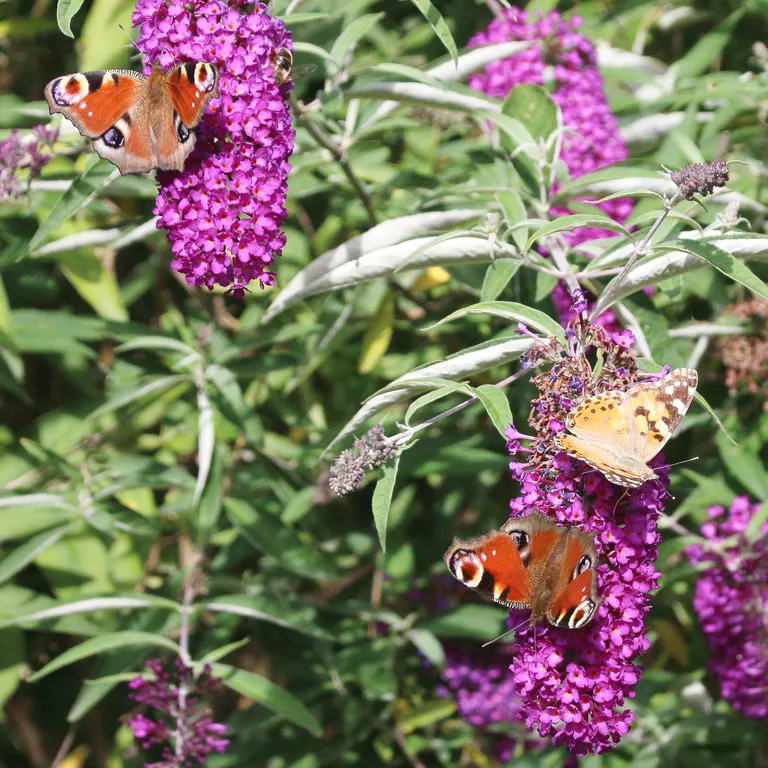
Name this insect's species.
Aglais io
